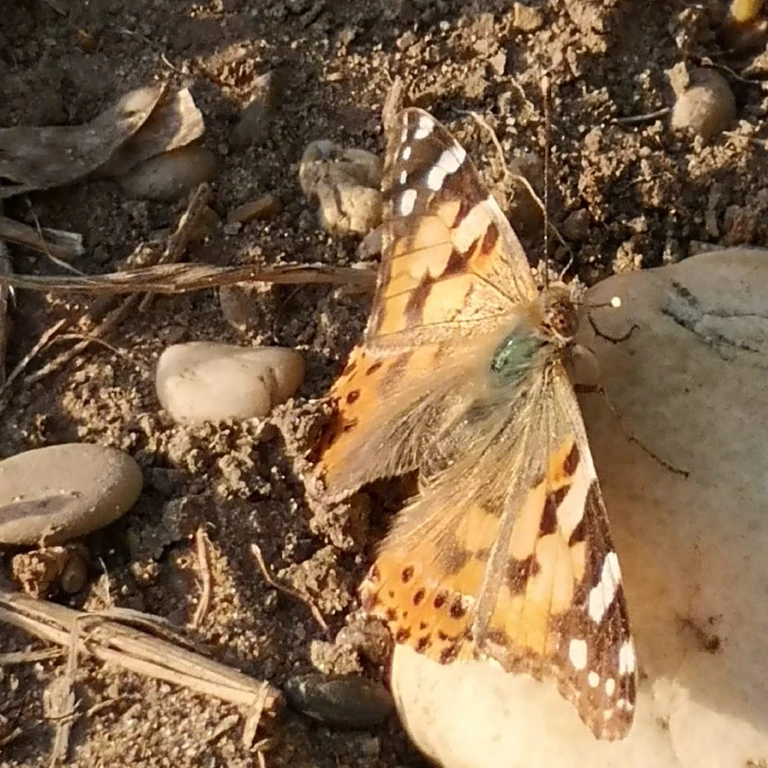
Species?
Vanessa cardui
